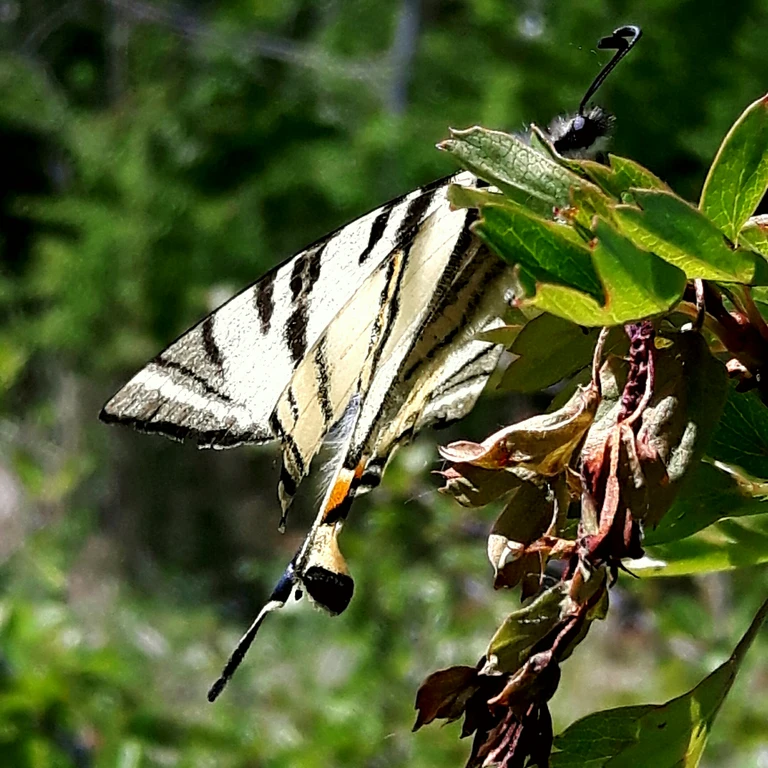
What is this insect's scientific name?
Iphiclides podalirius
